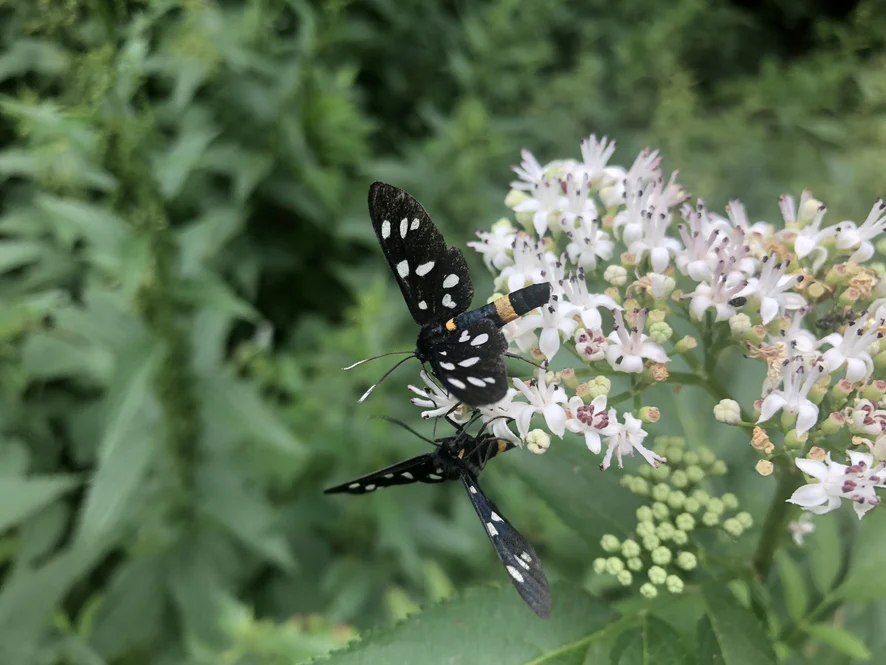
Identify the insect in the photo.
Amata phegea
